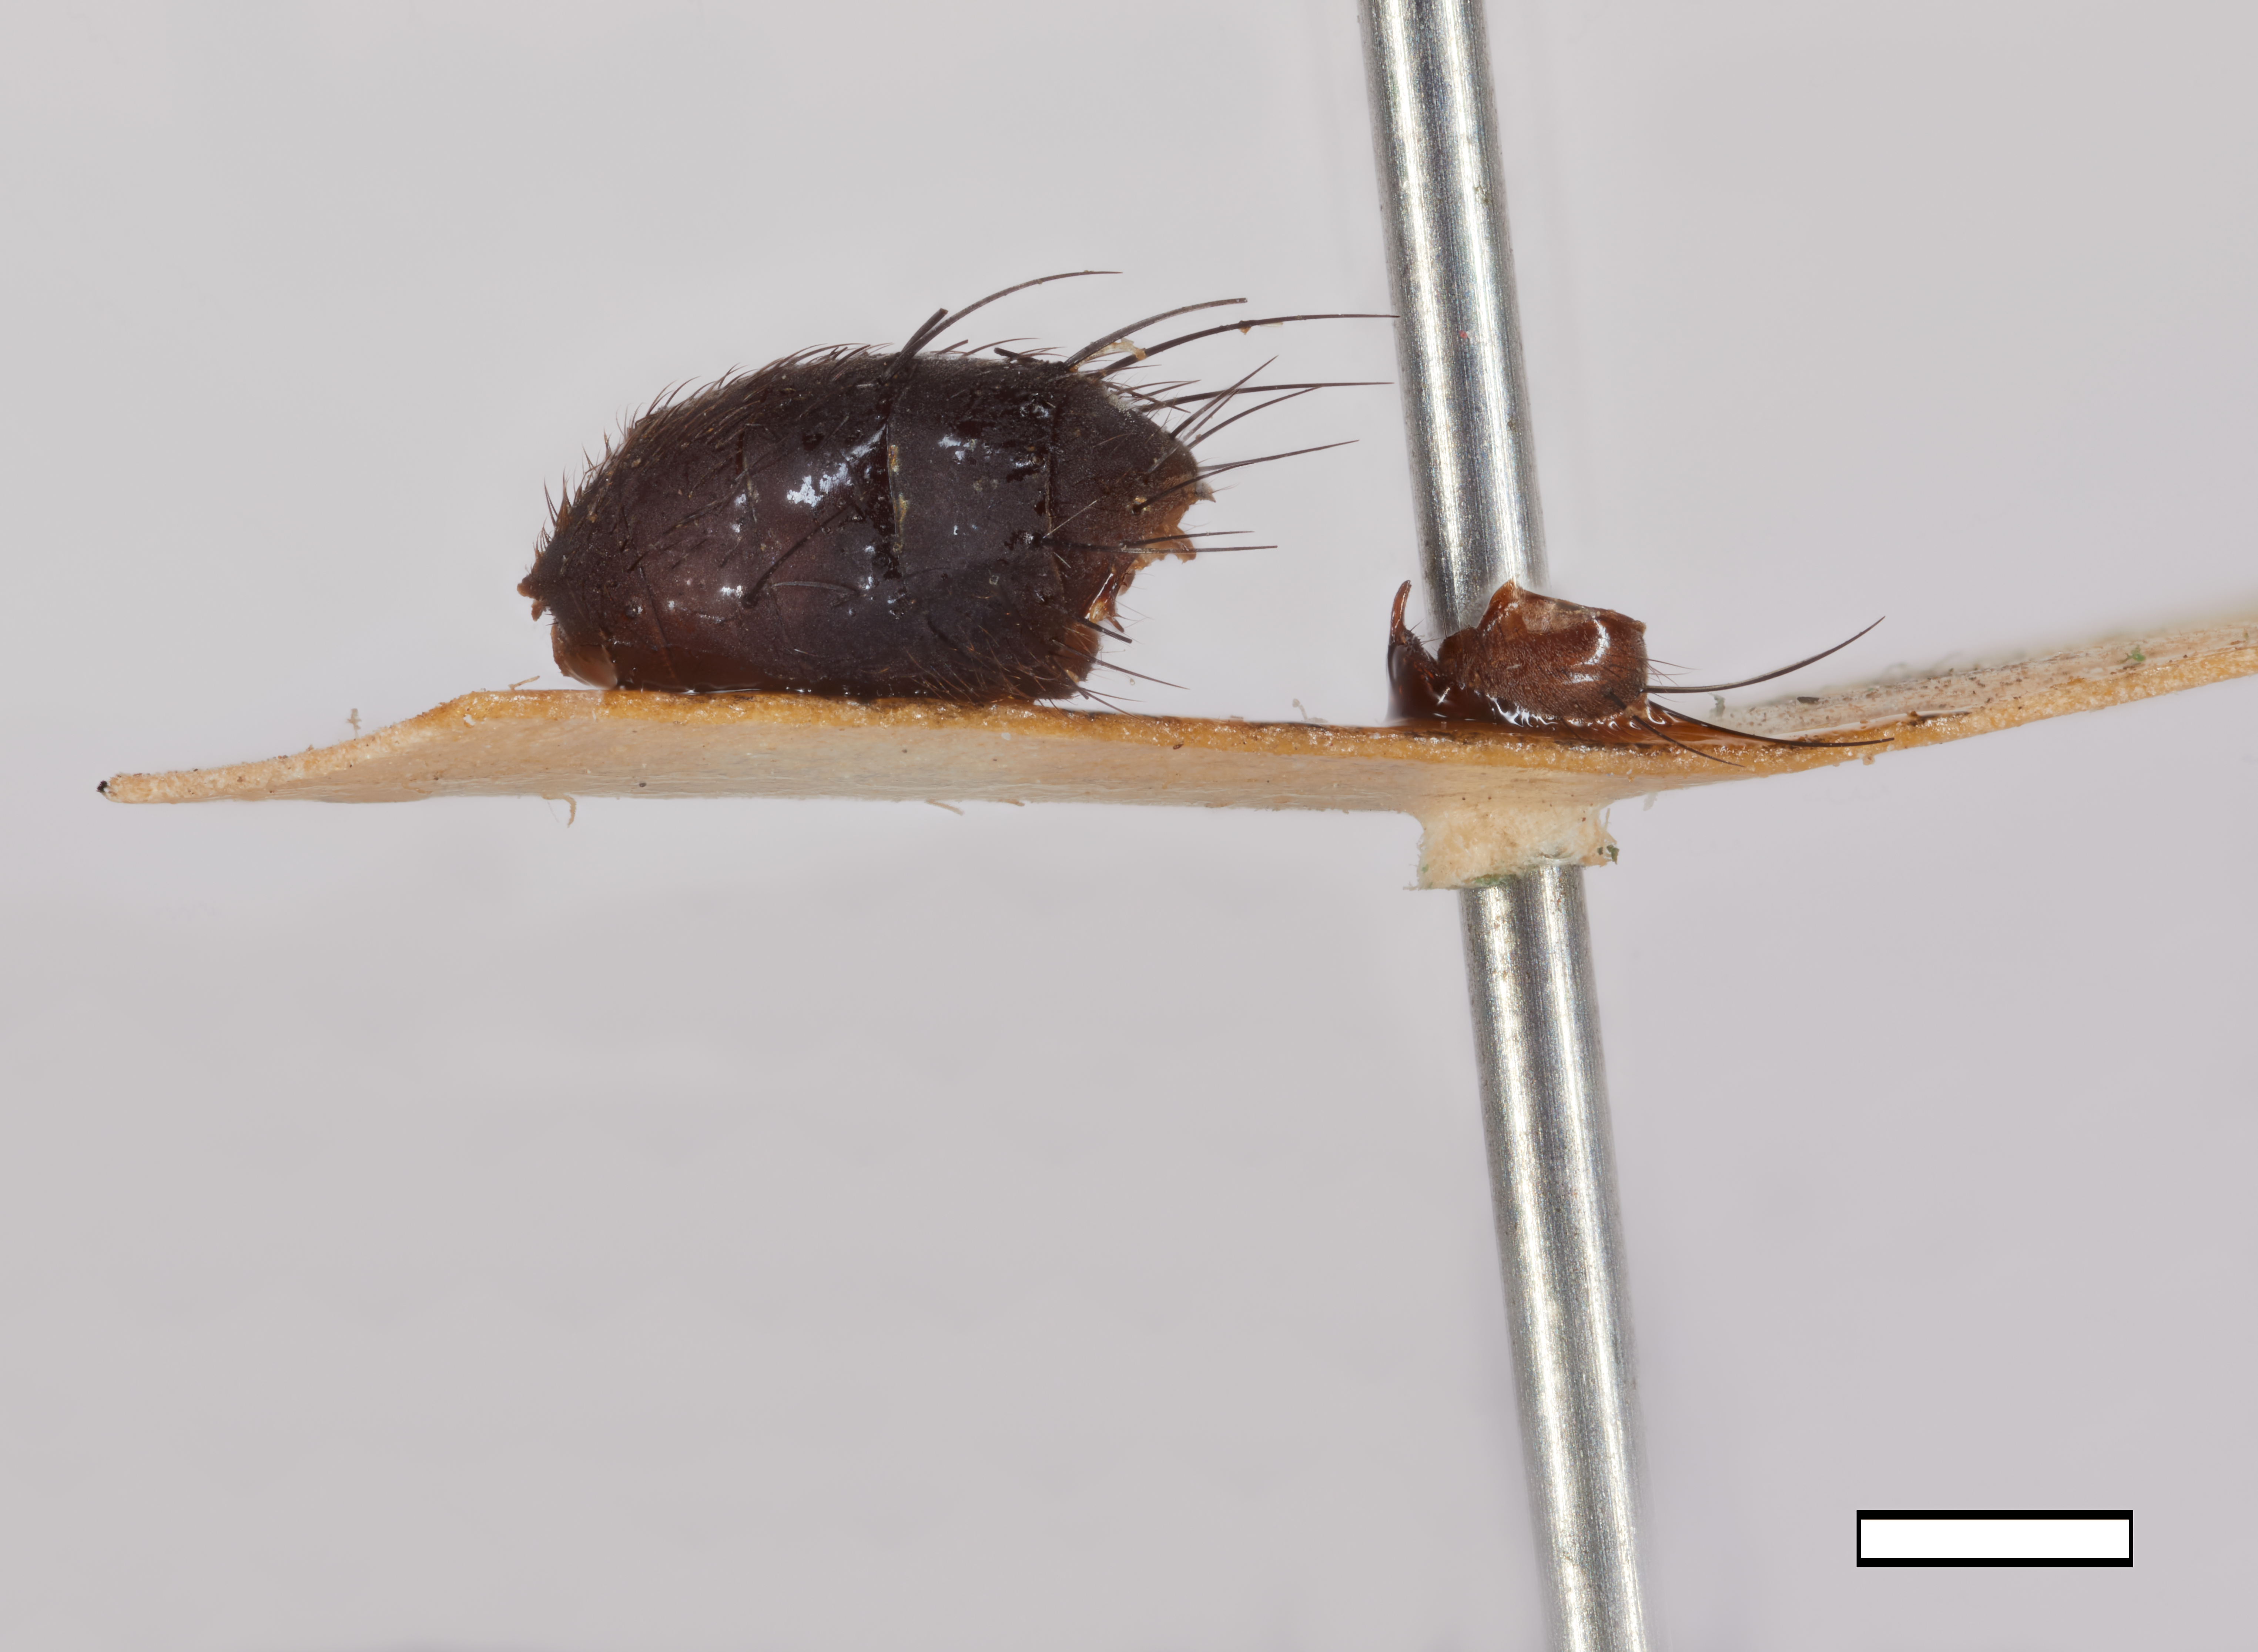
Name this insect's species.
Xenoppia hypopygialis (also Microcerella hypopygialis)
